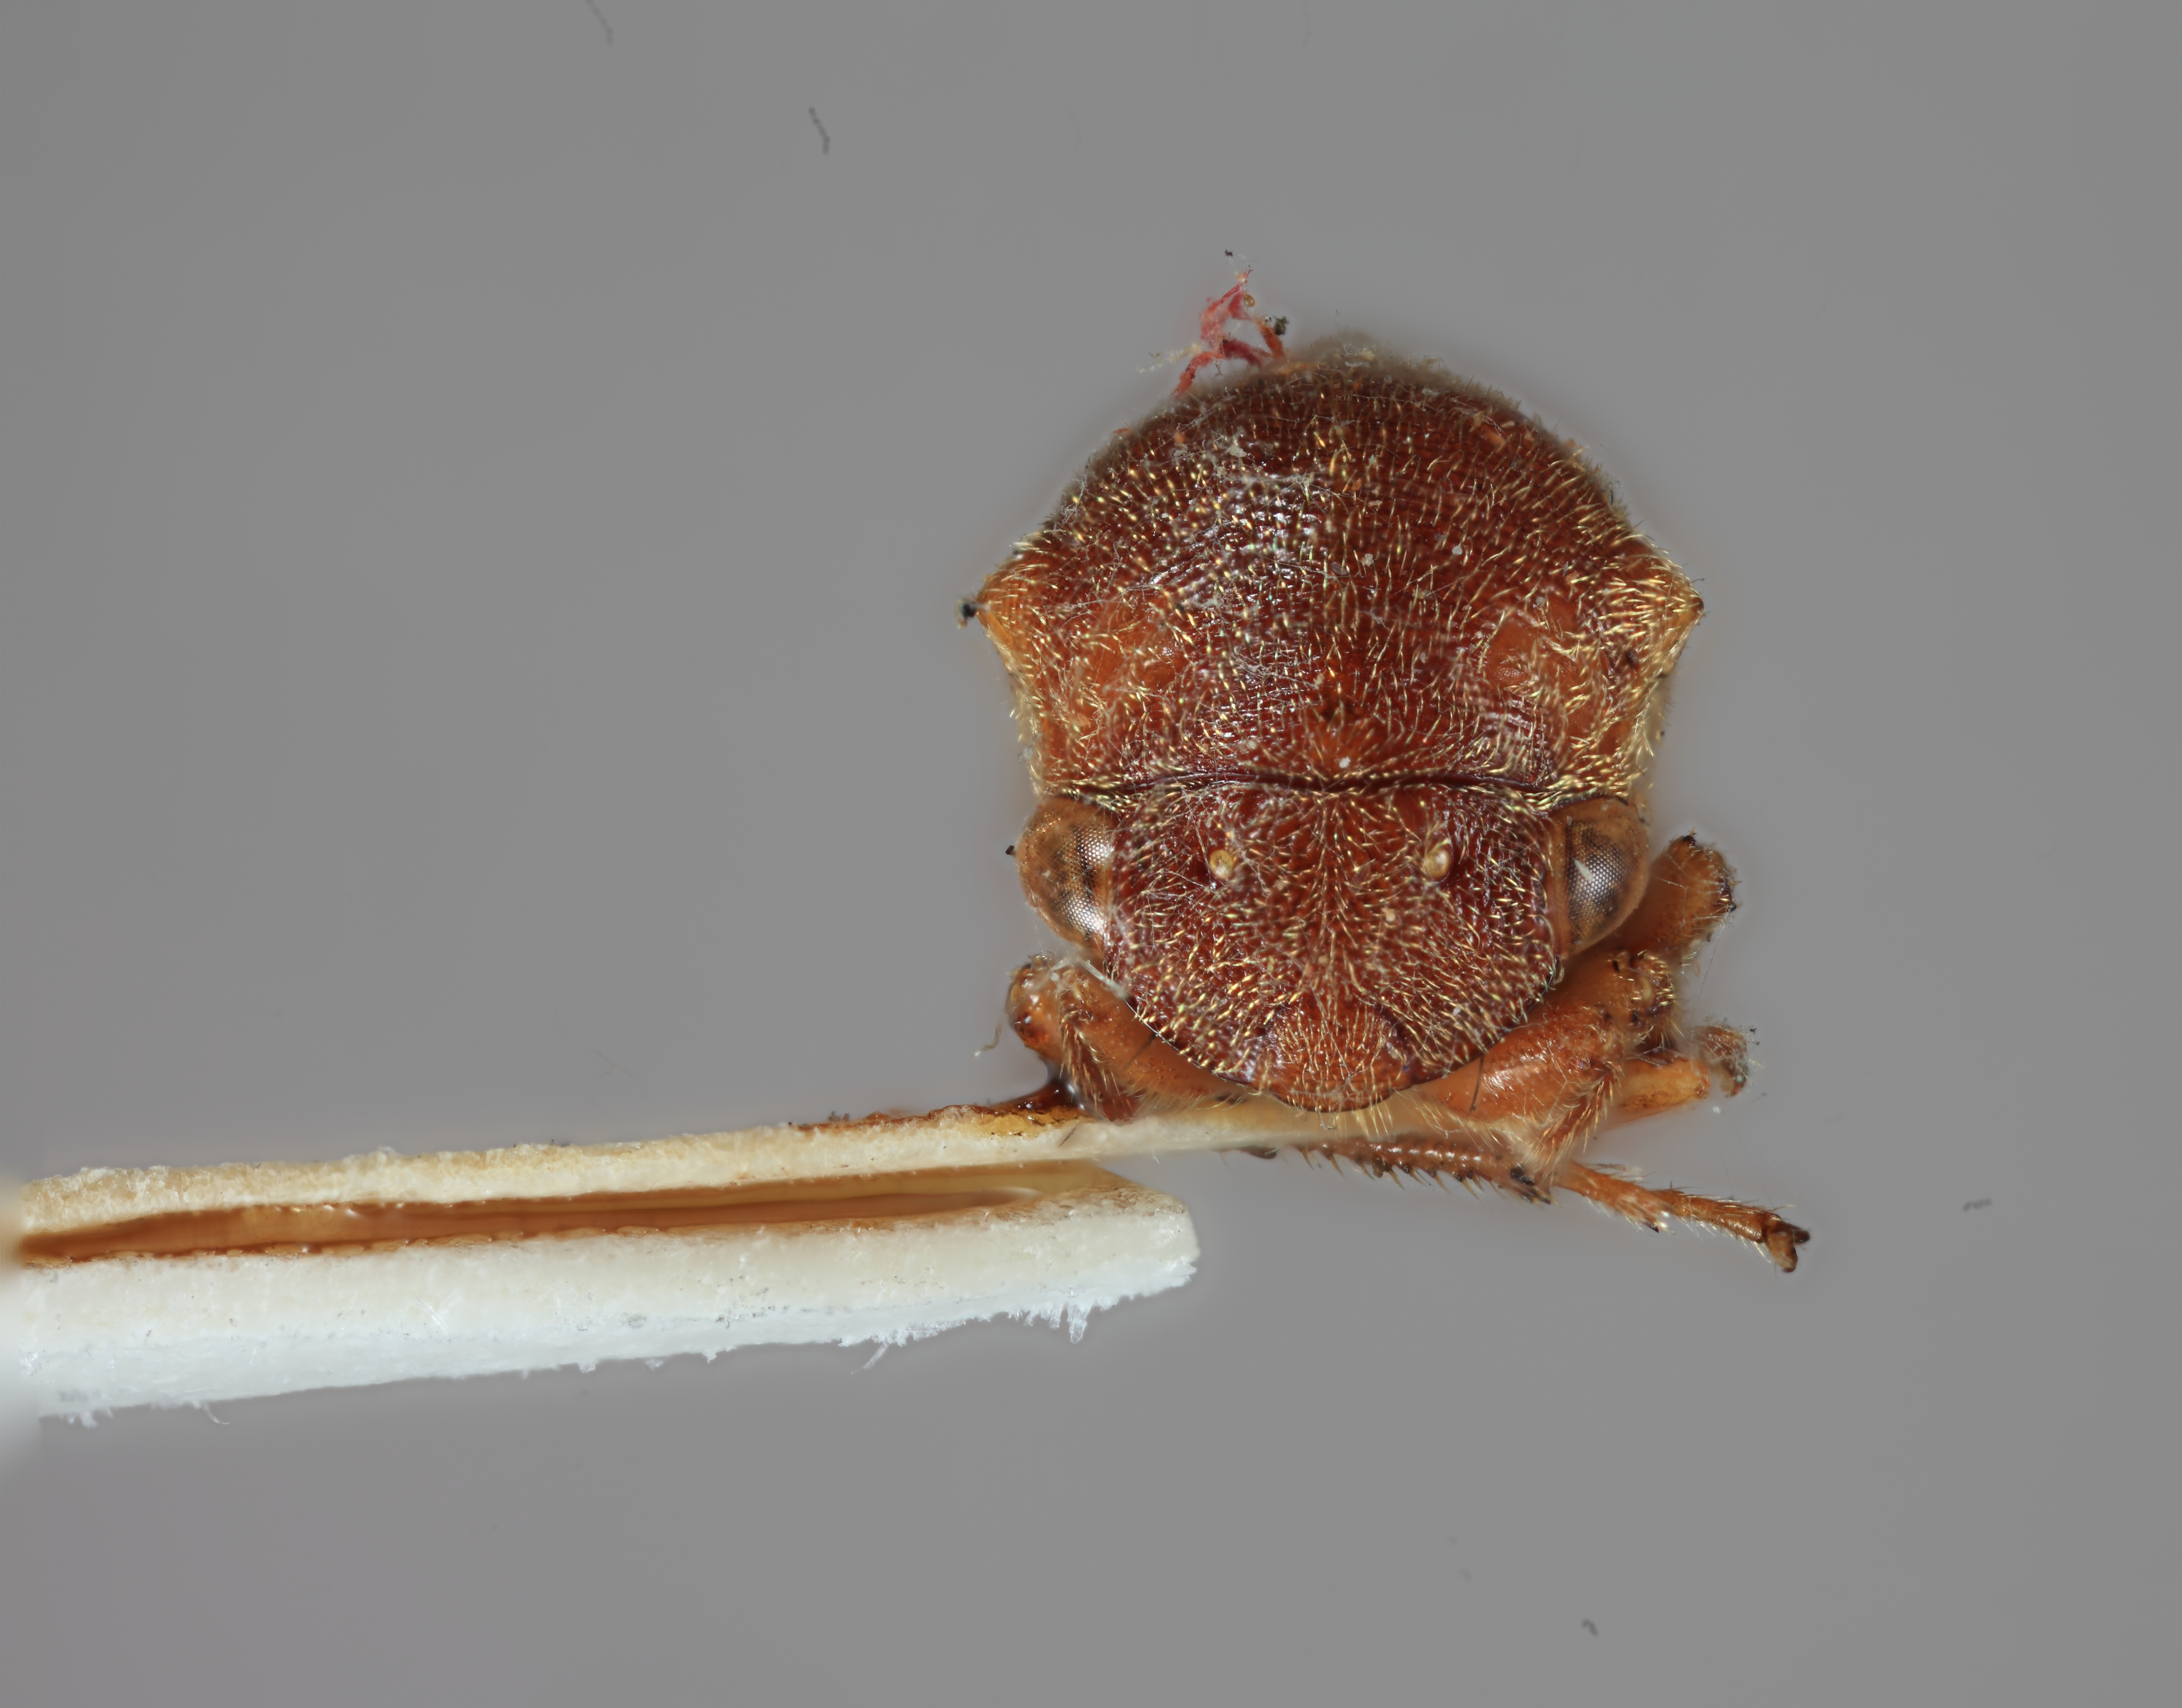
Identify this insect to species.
Gargara projecta
